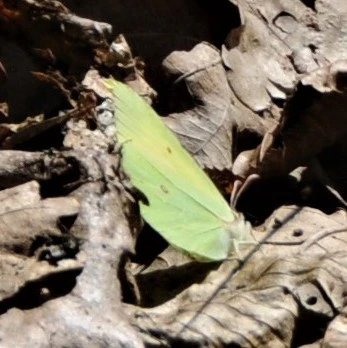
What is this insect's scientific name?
Gonepteryx rhamni
